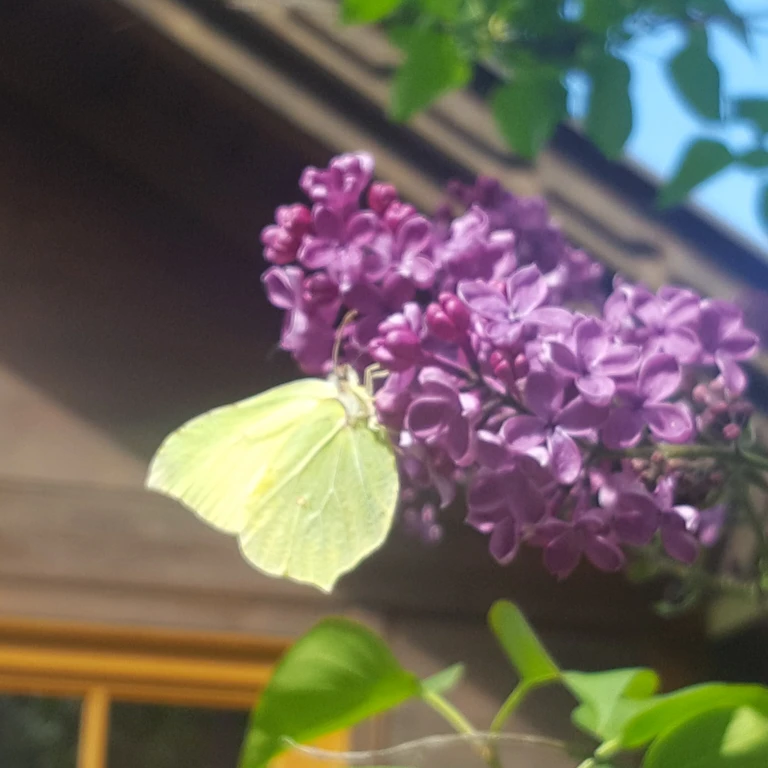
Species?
Gonepteryx rhamni
